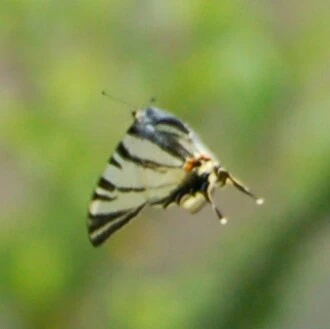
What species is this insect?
Iphiclides podalirius
